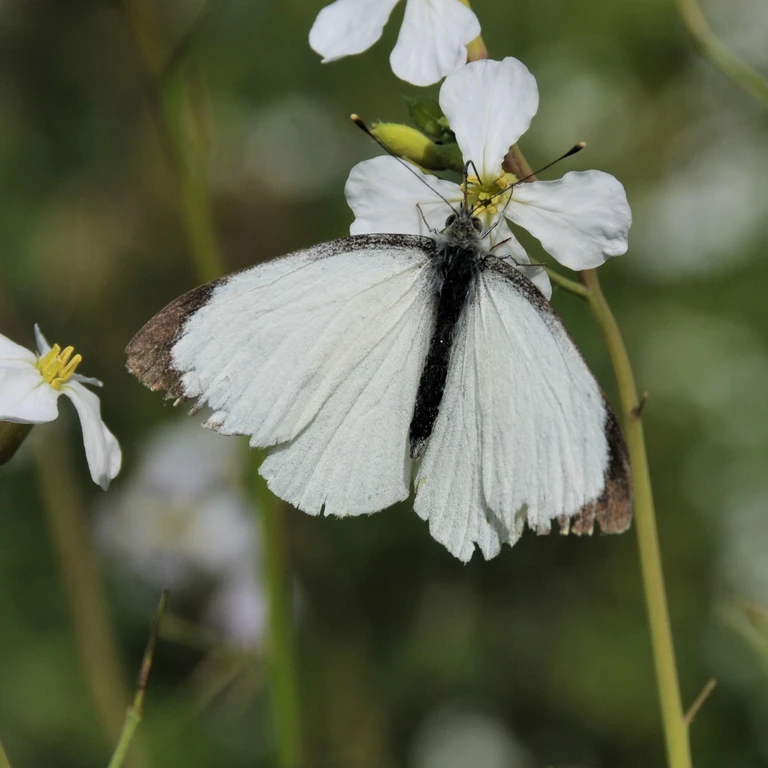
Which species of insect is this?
Pieris brassicae
